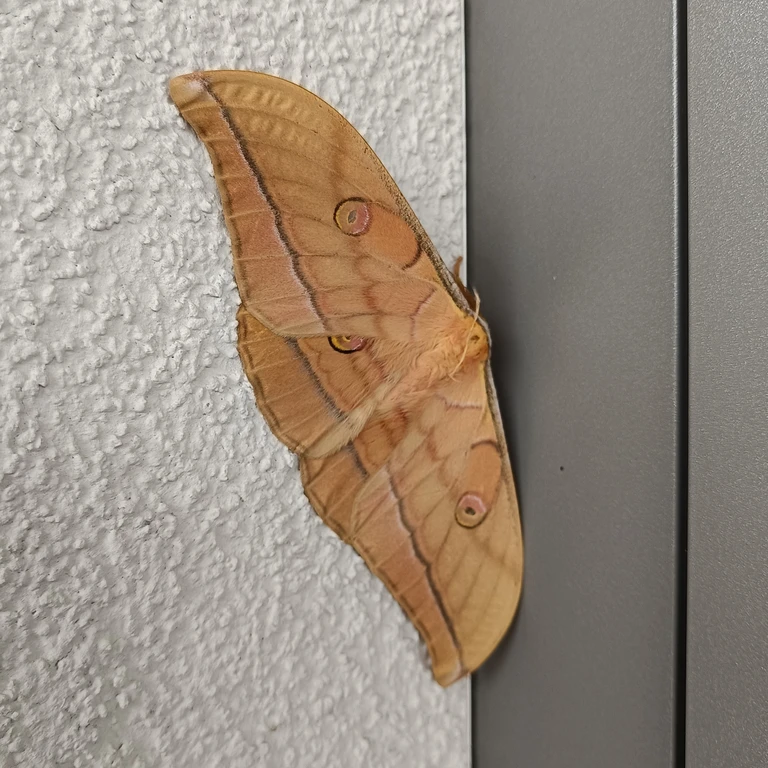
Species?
Antheraea yamamai
